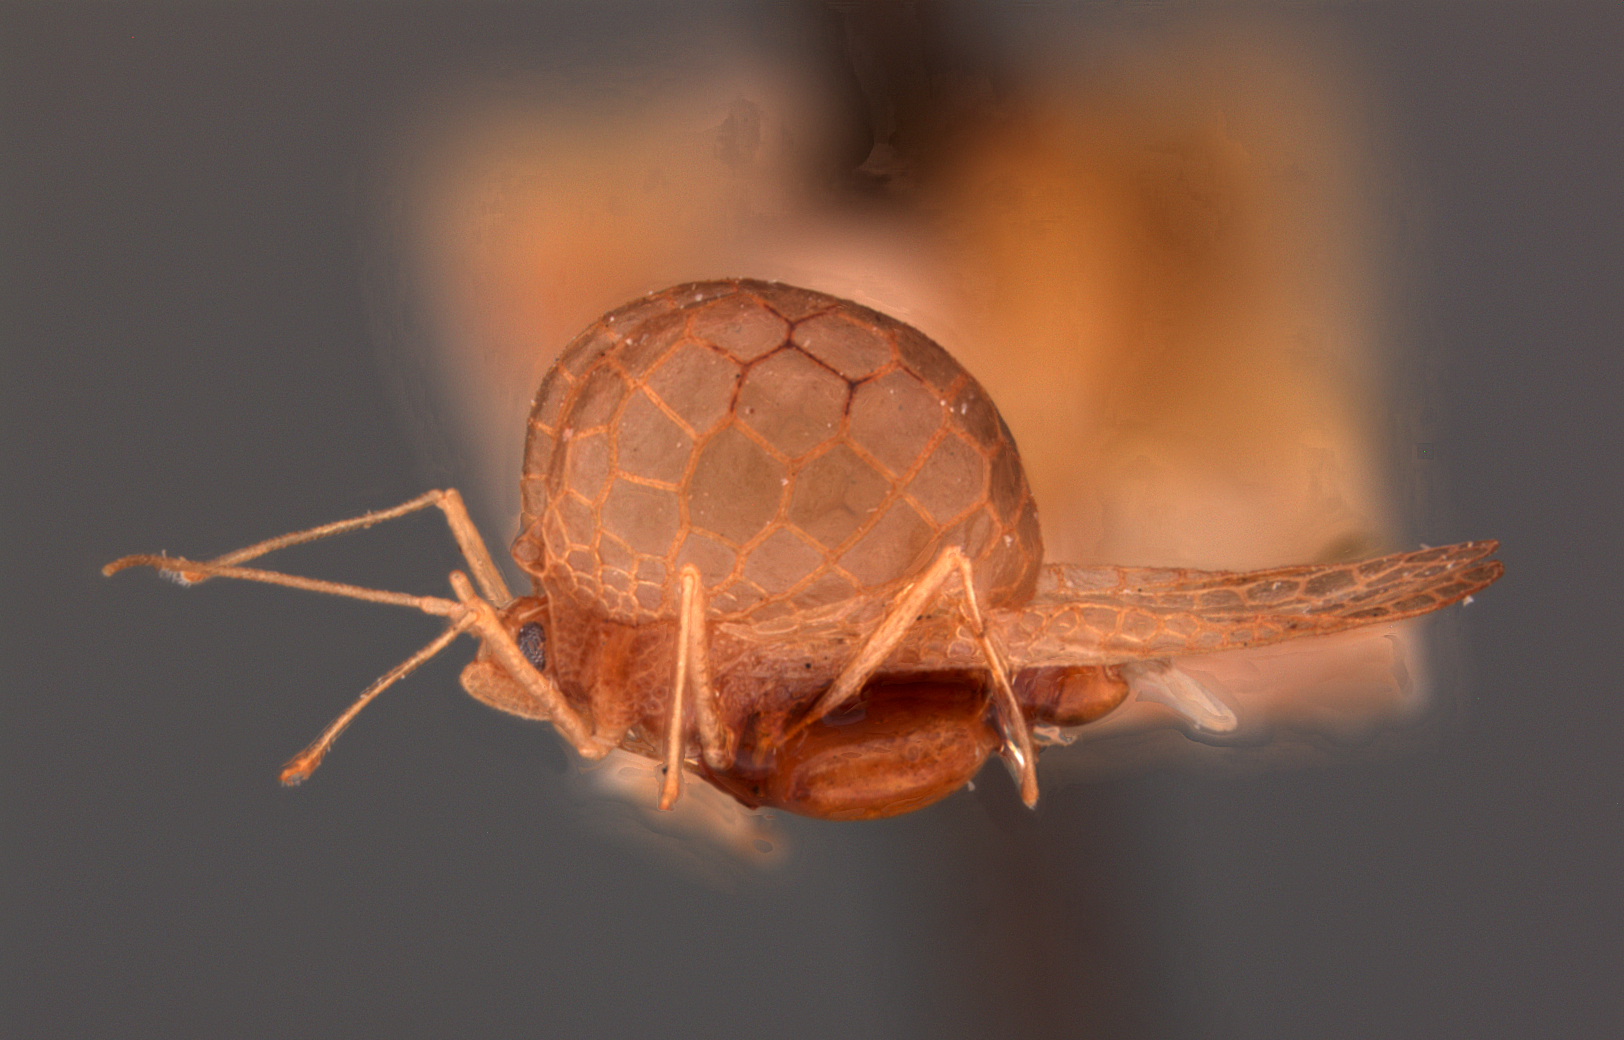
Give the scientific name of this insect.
Xenotingis bakeri
